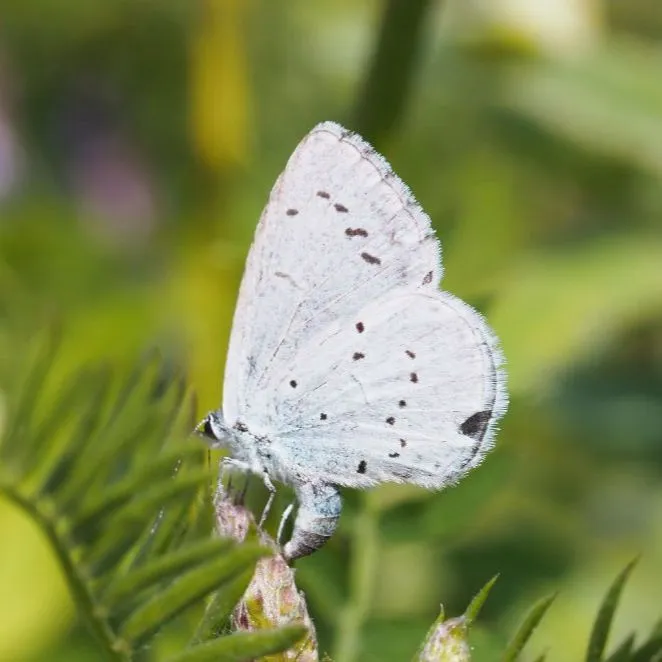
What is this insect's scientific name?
Celastrina argiolus
